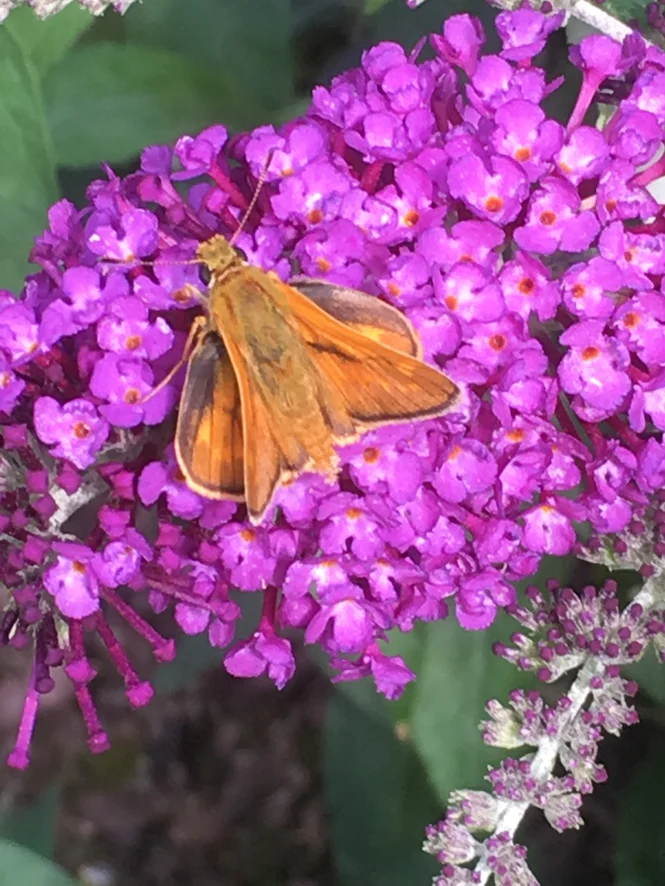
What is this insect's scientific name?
Ochlodes sylvanus (also Ochlodes venata)
